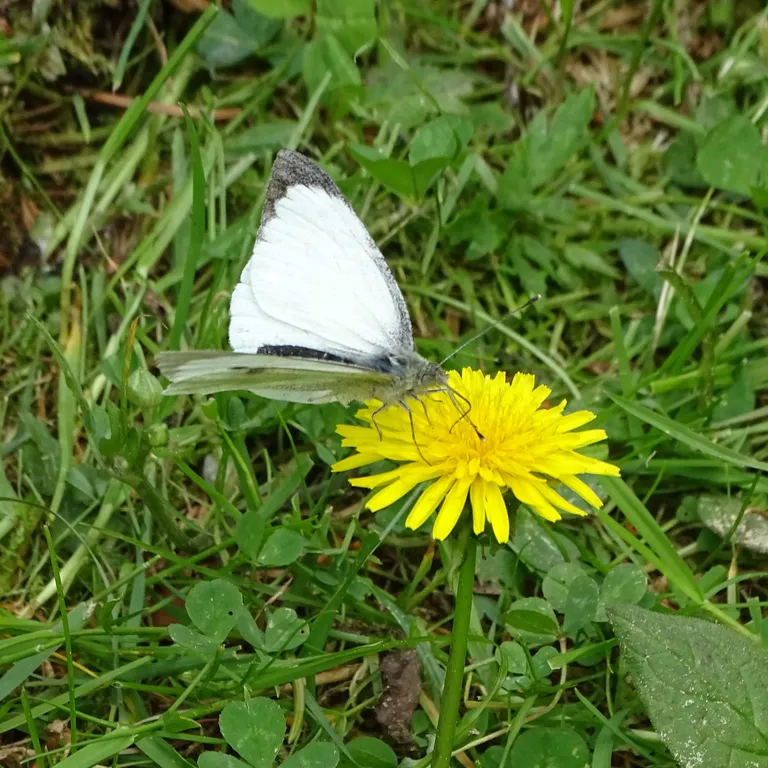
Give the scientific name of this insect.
Pieris brassicae
